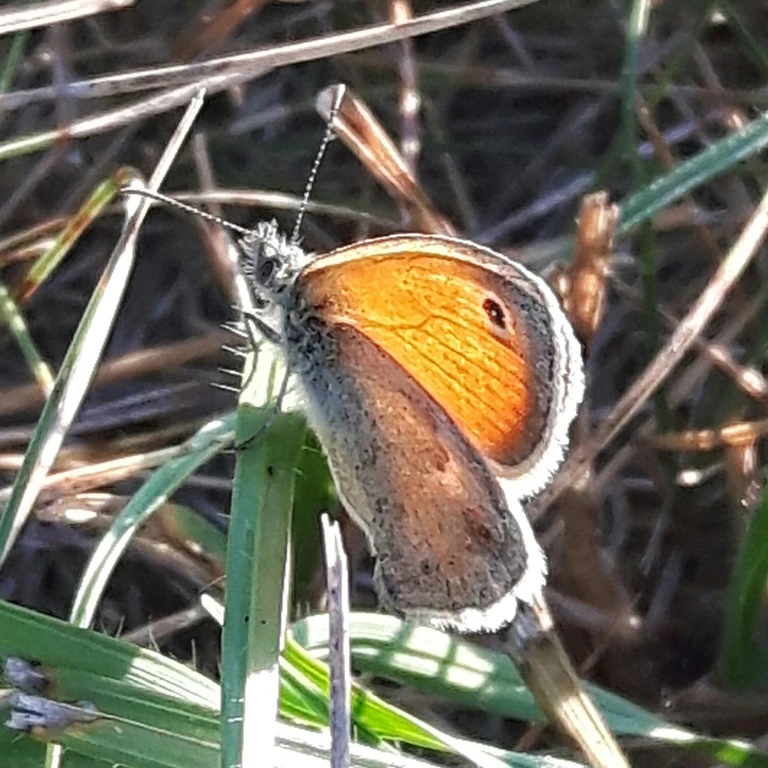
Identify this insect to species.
Coenonympha pamphilus
